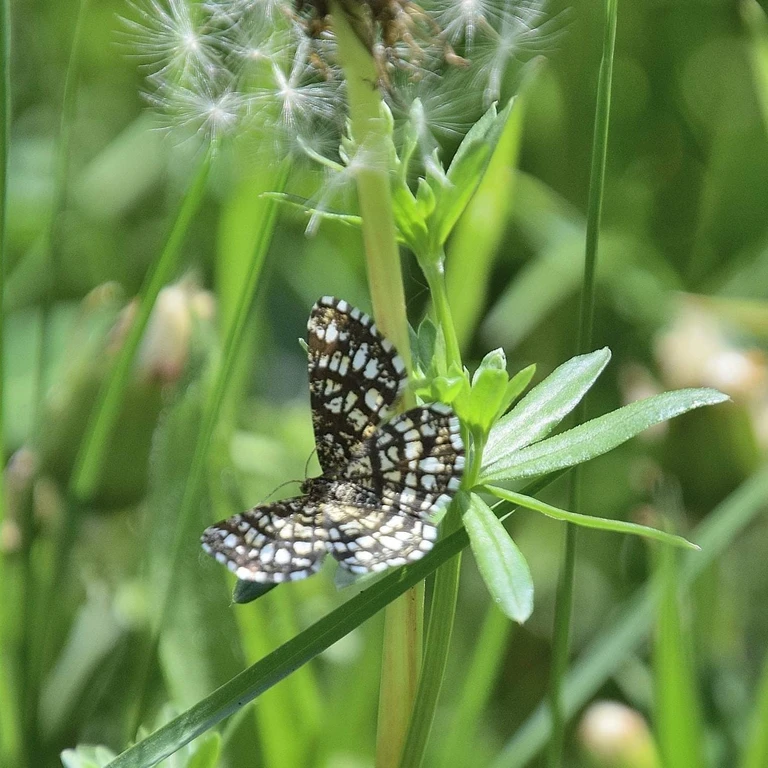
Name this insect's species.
Chiasmia clathrata
